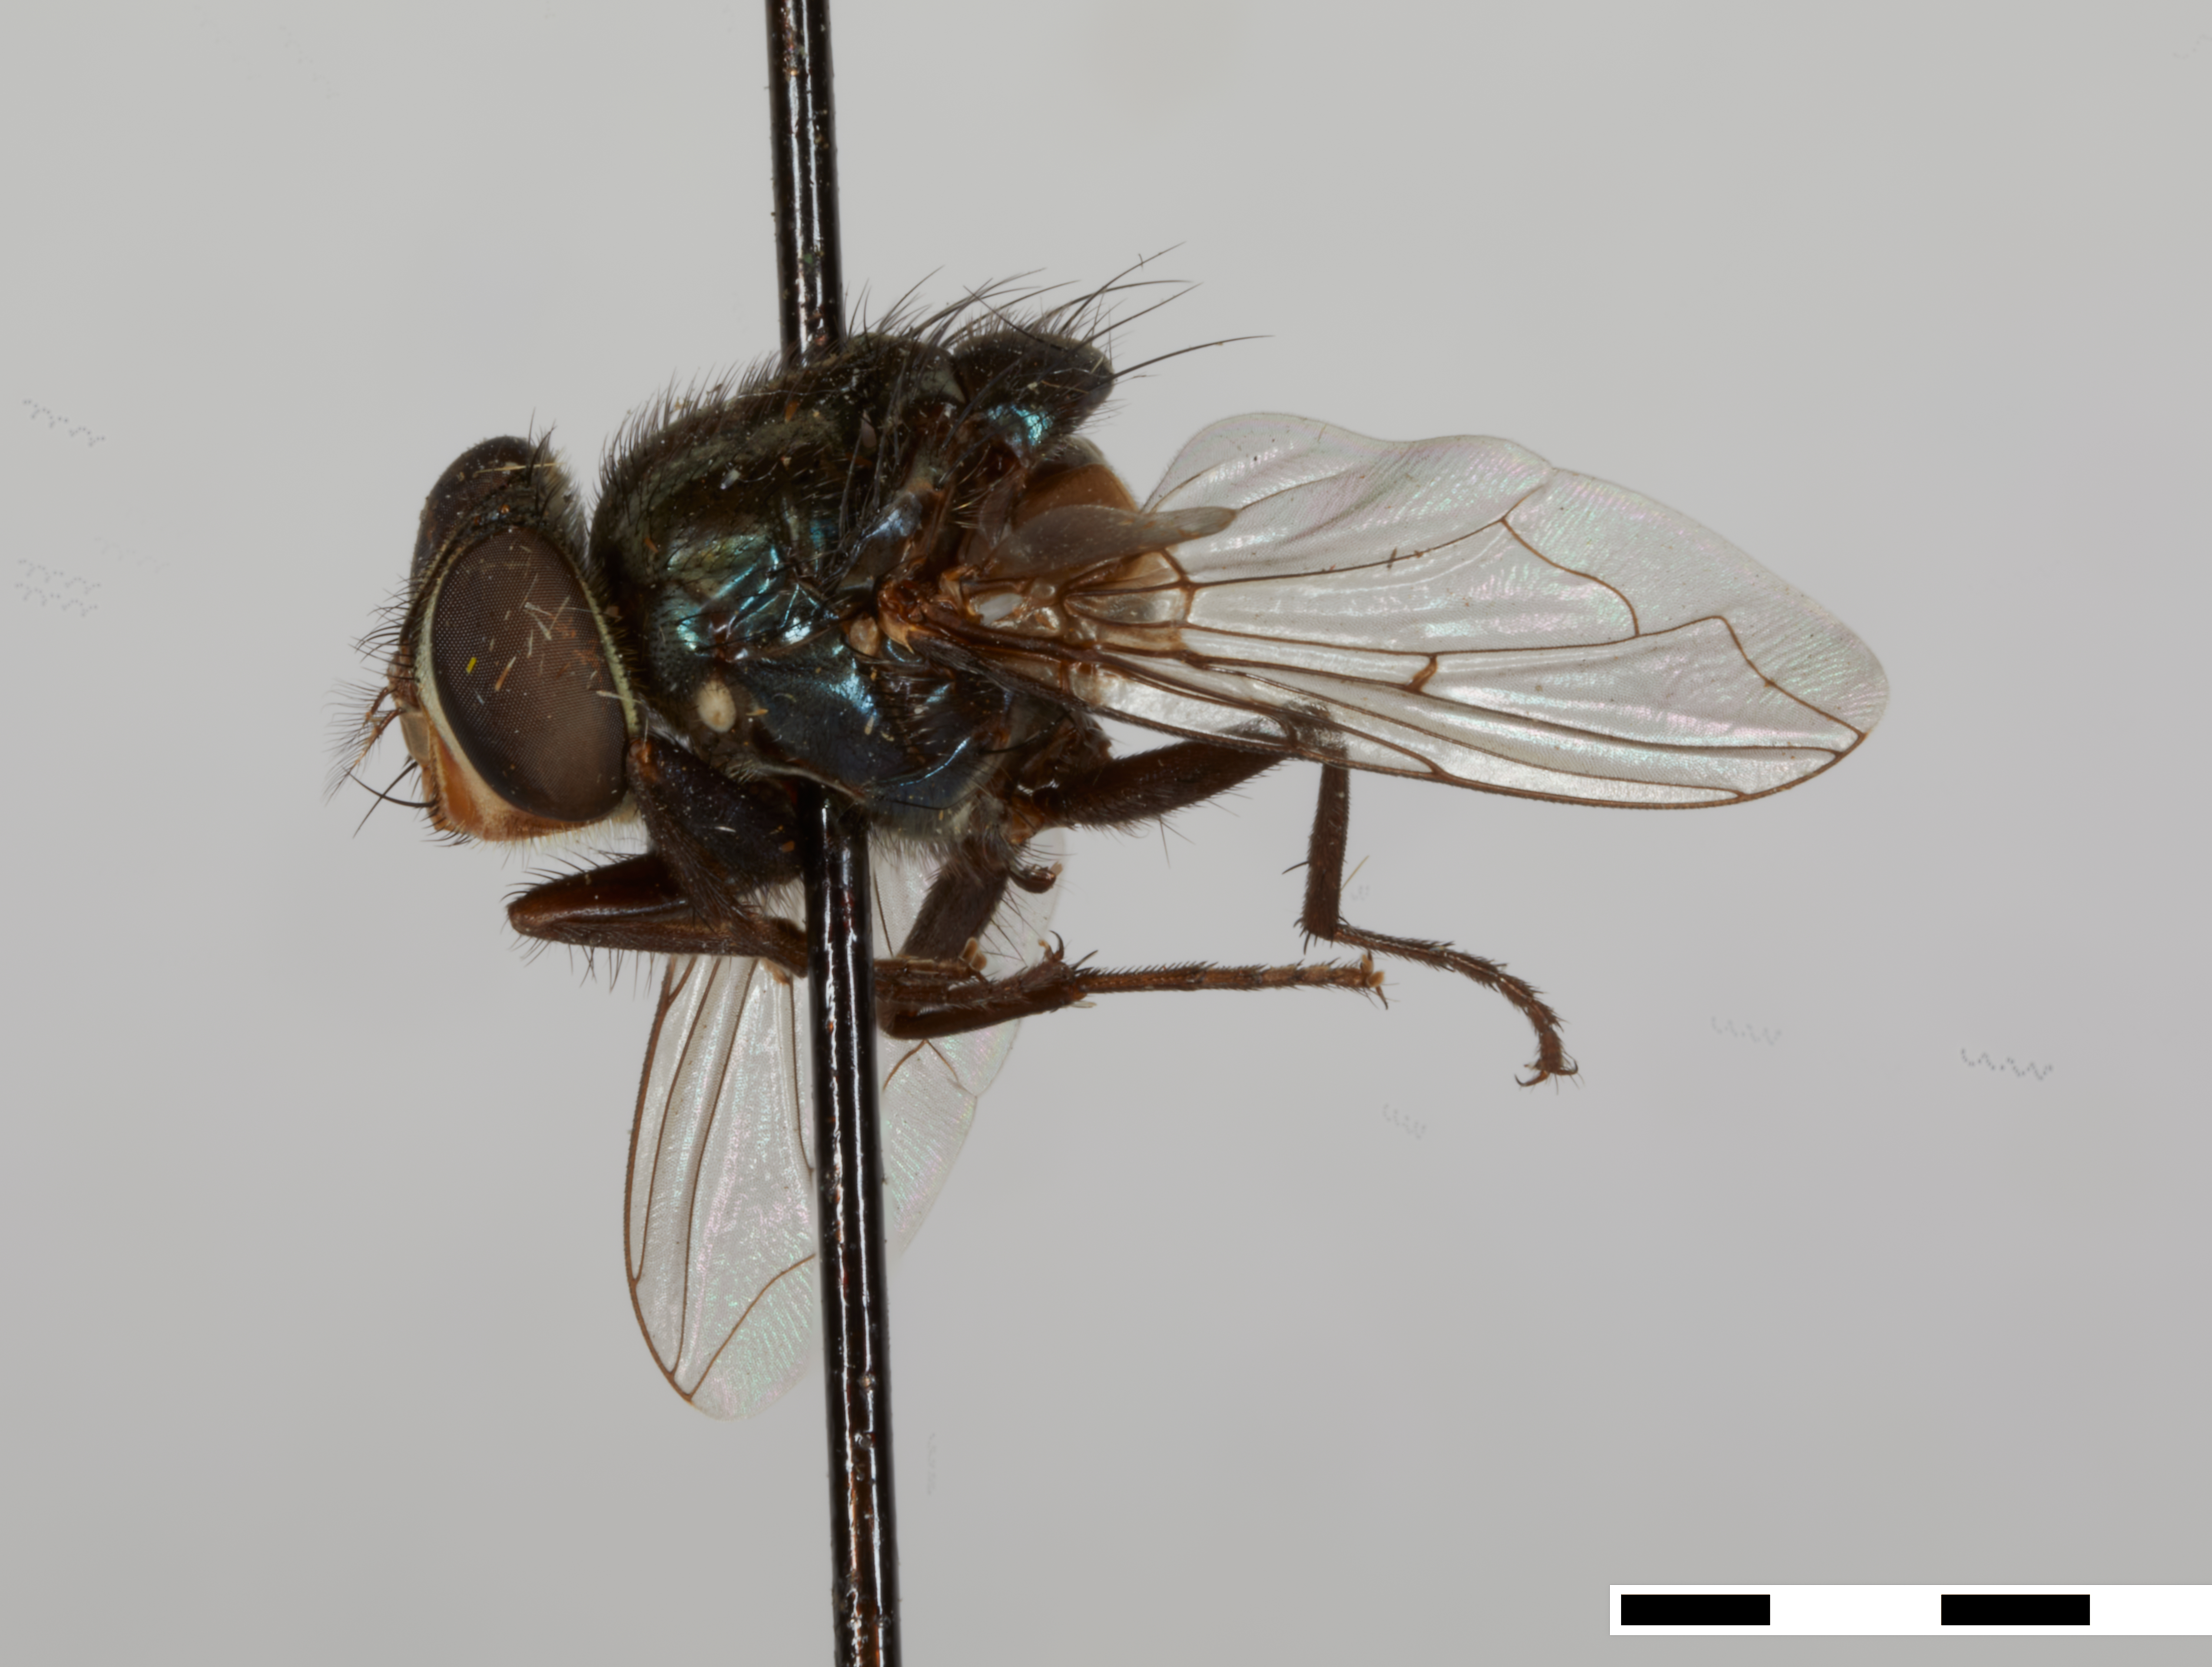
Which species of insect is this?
Cochliomyia minima
